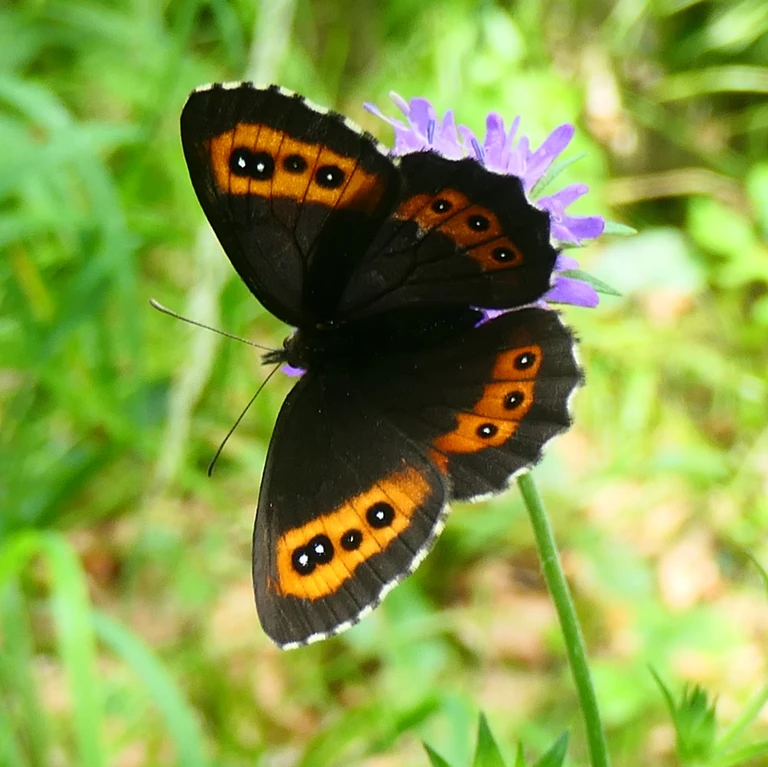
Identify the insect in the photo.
Erebia ligea
